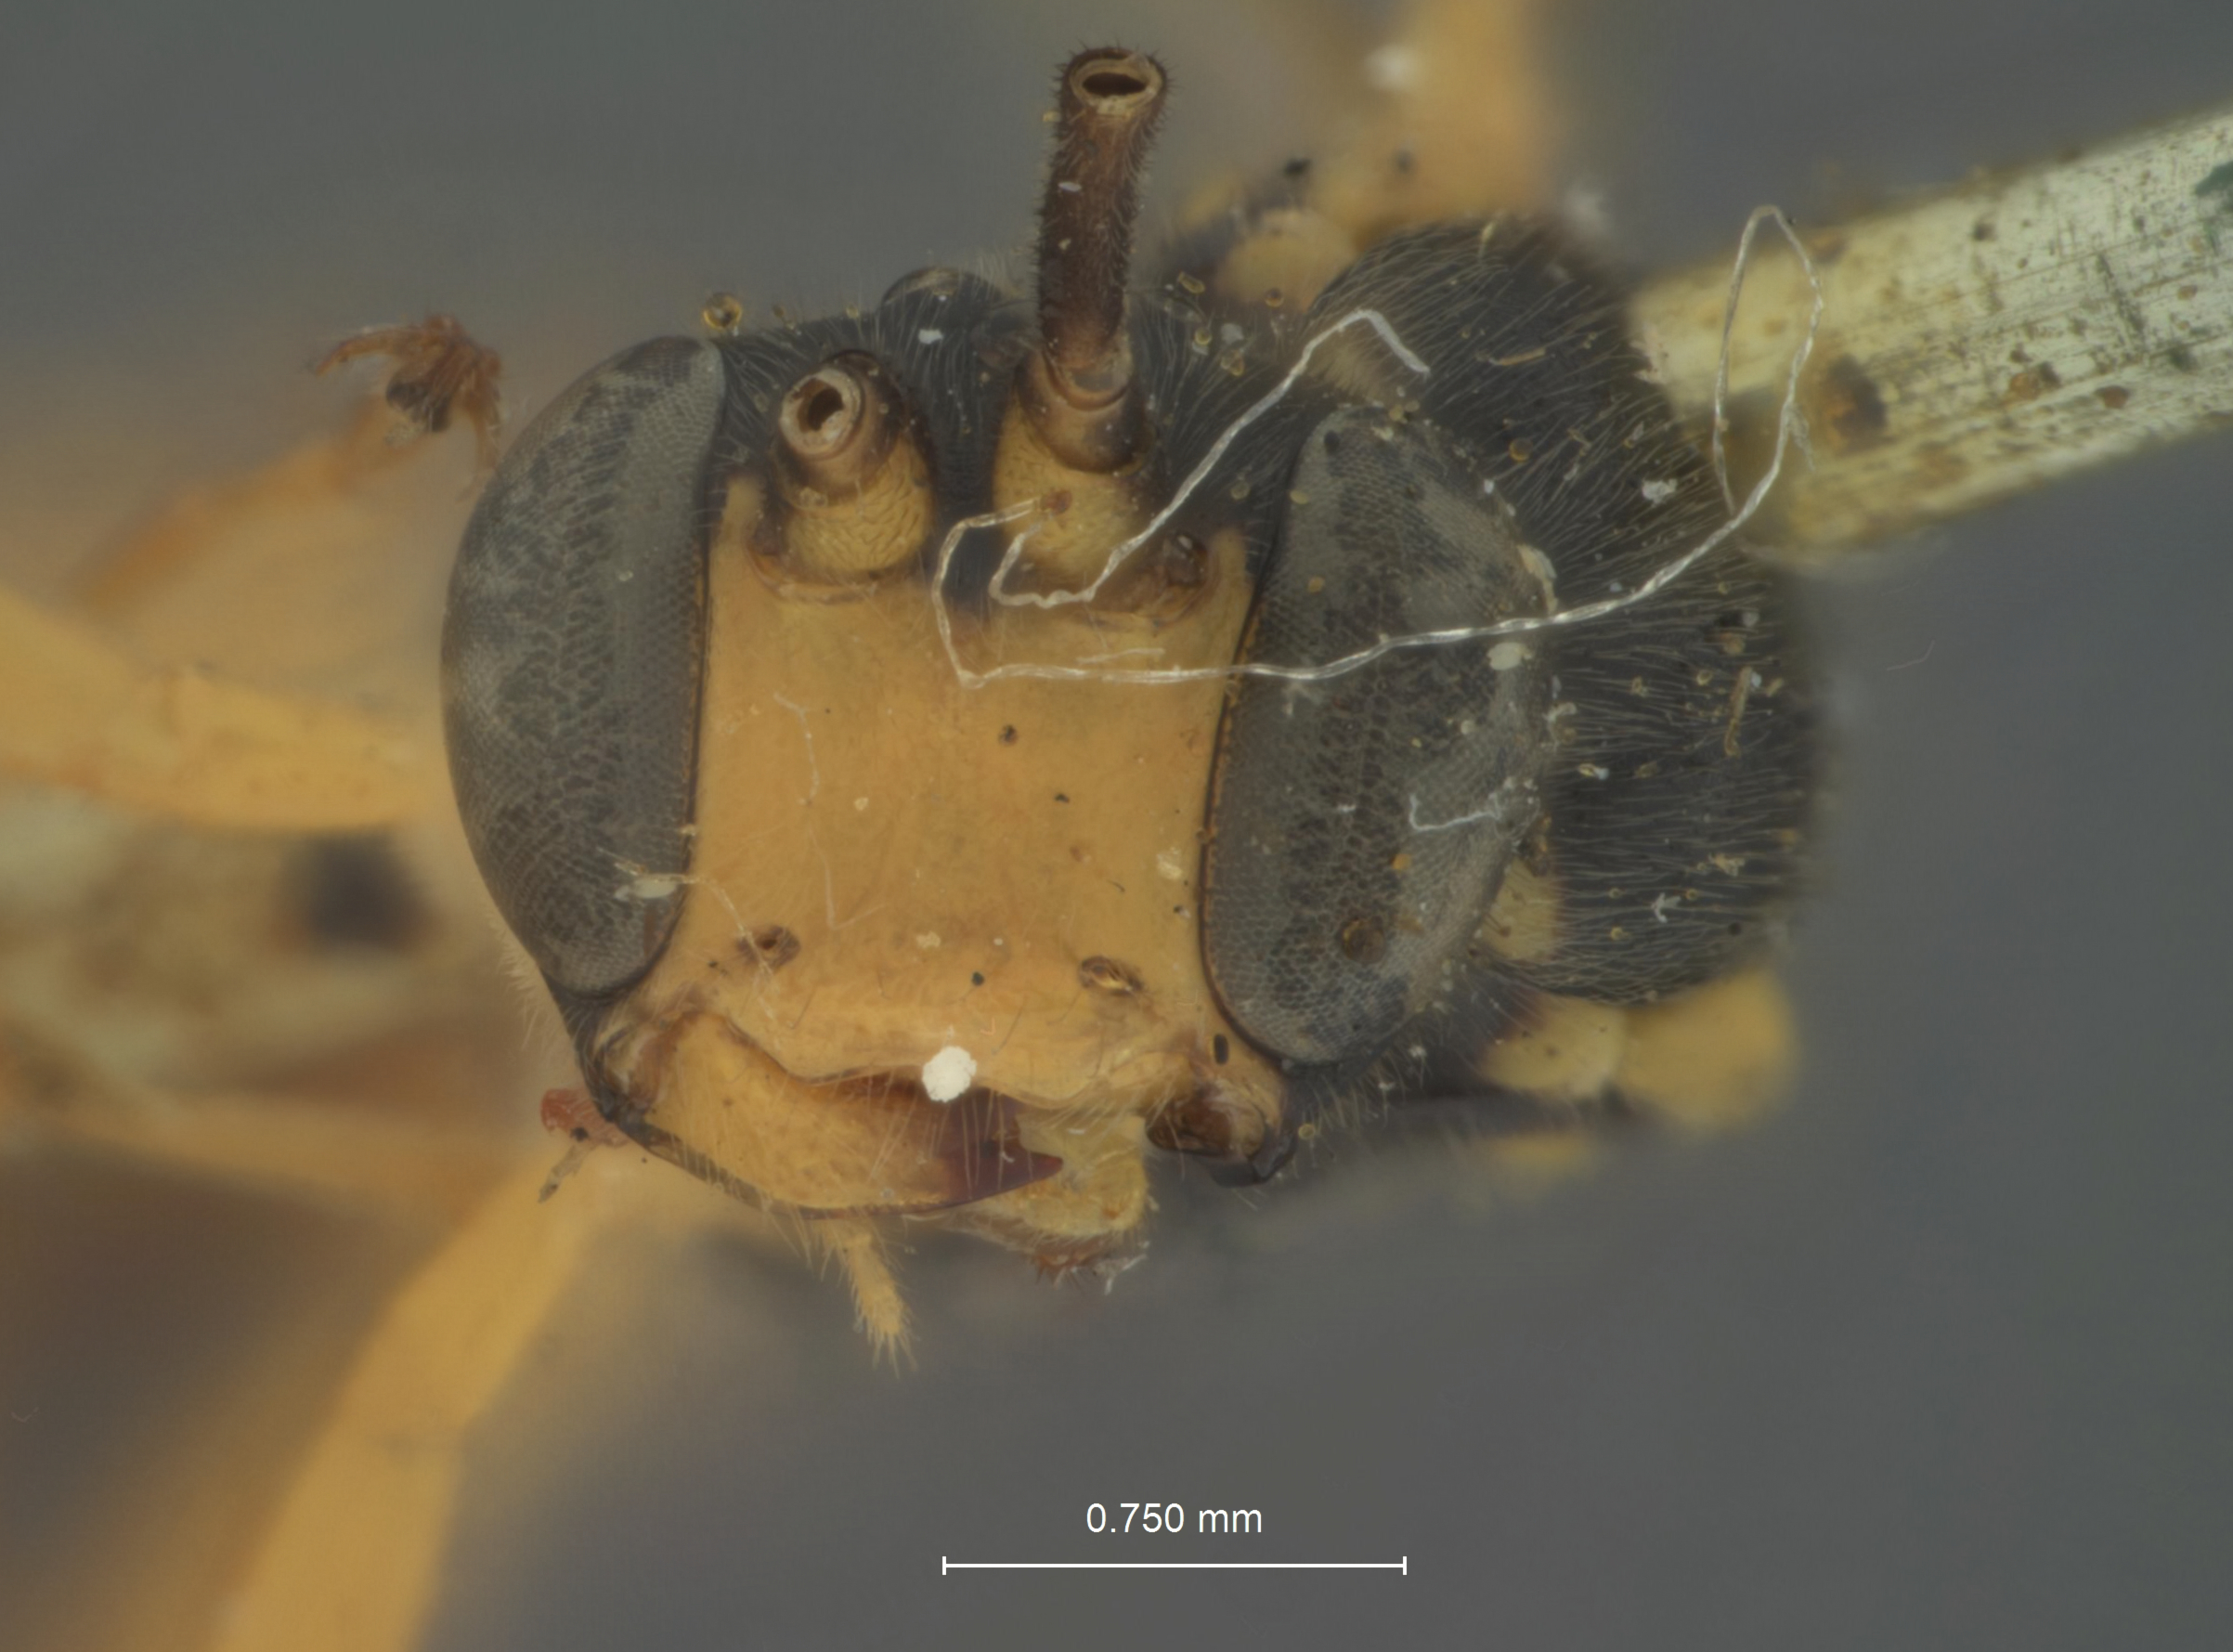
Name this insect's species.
Hyposyntactus flavifrons
